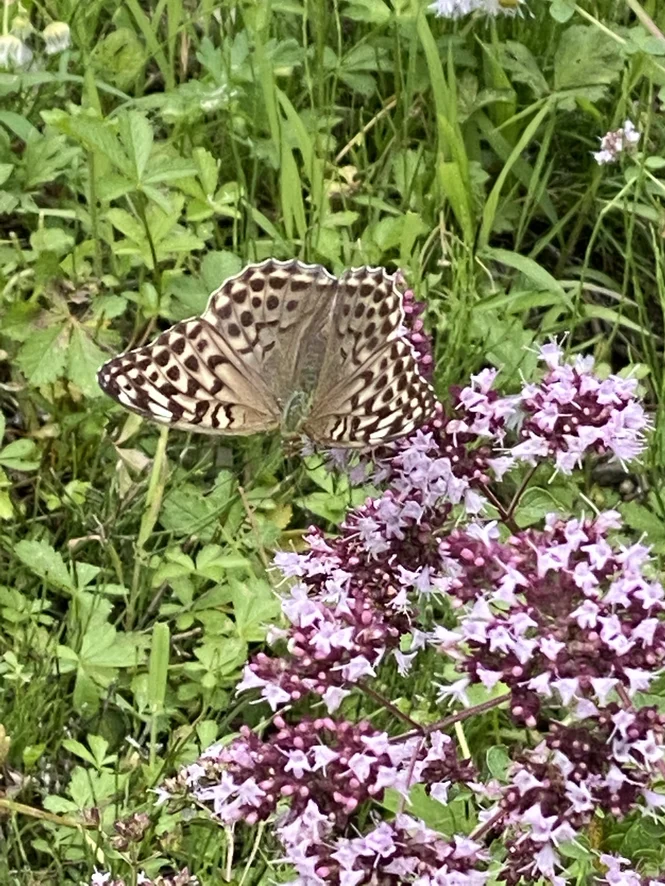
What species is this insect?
Argynnis paphia
